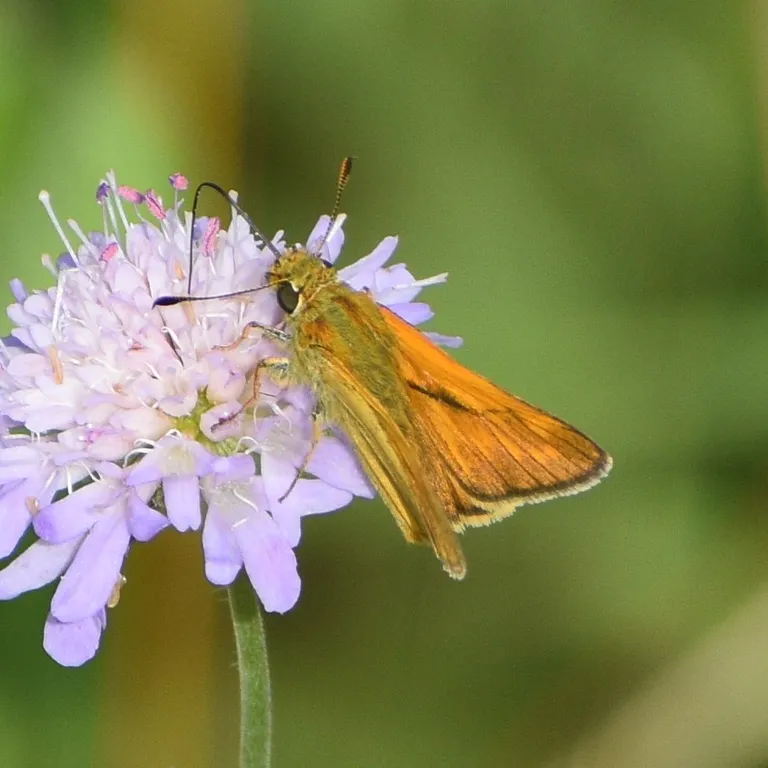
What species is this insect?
Ochlodes sylvanus (also Ochlodes venata)
